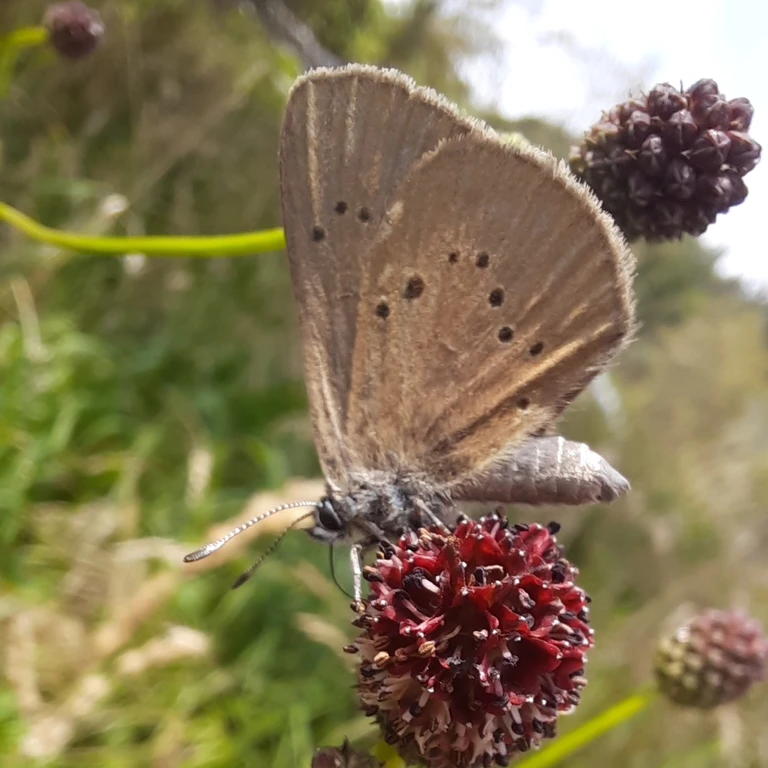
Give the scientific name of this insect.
Phengaris nausithous (also Maculinea nausithous)
